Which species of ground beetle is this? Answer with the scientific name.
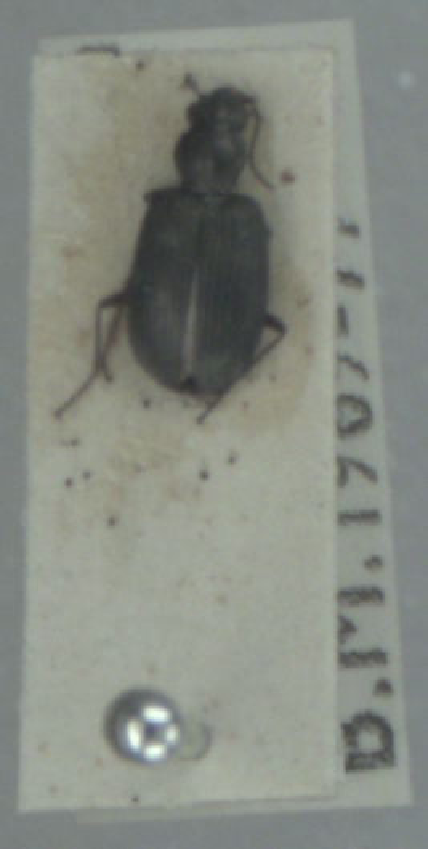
Bembidion tetracolum
